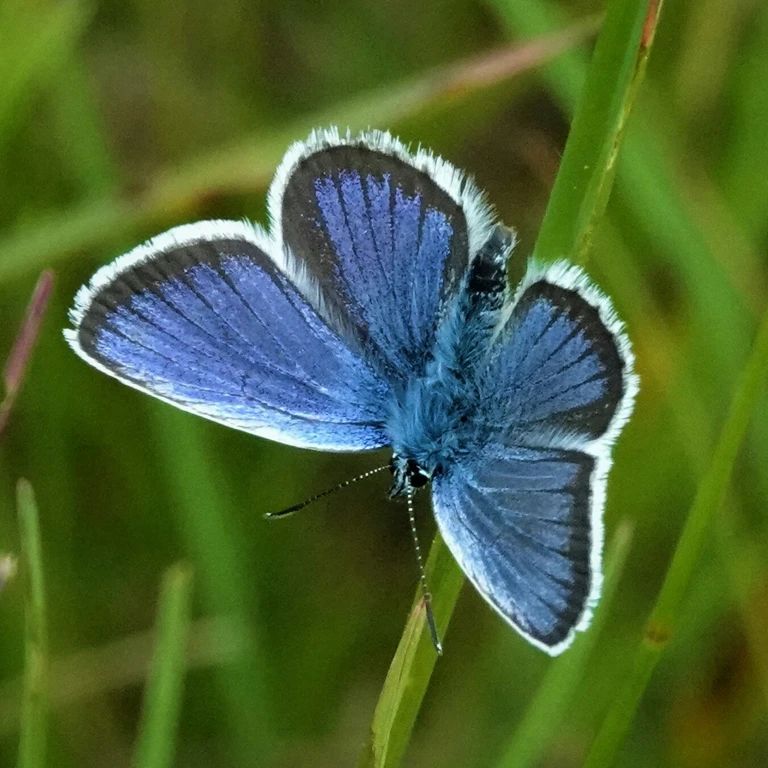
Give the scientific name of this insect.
Plebejus argus
